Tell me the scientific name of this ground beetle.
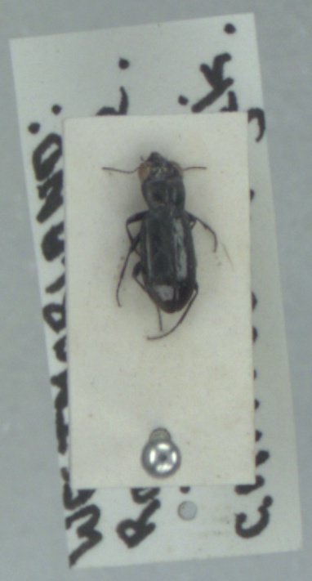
Notiophilus aquaticus
